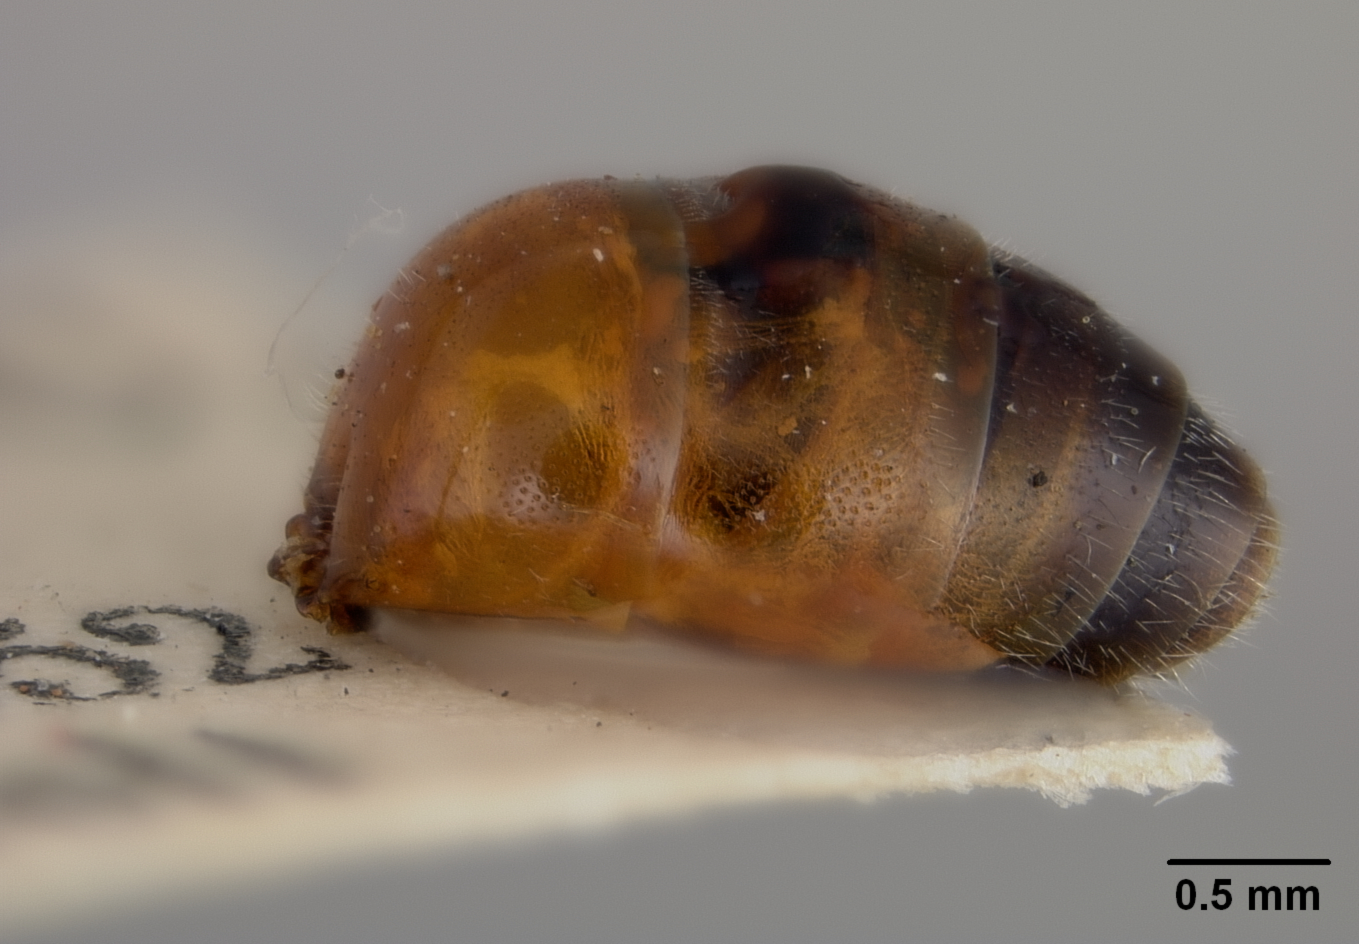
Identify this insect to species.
Sphecodes australis
